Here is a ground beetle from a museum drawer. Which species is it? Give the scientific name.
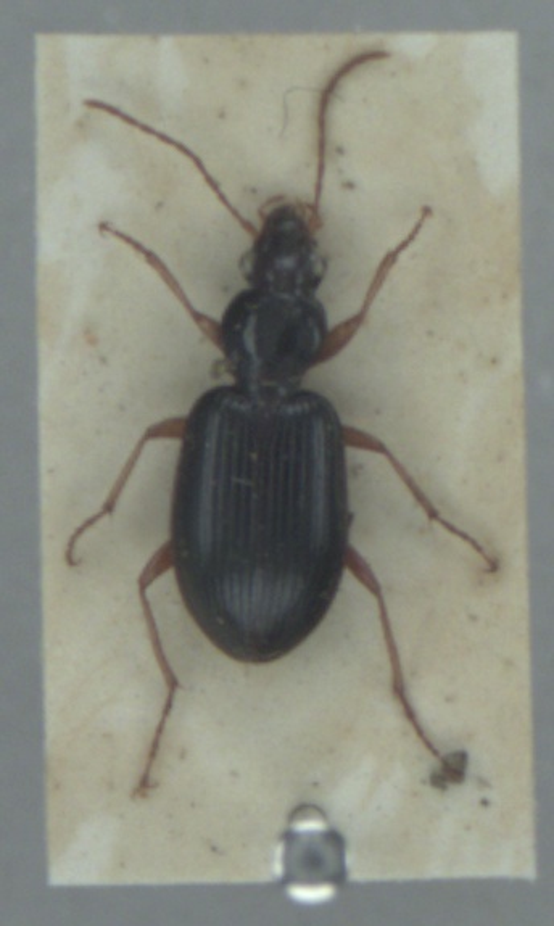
Paranchus albipes
